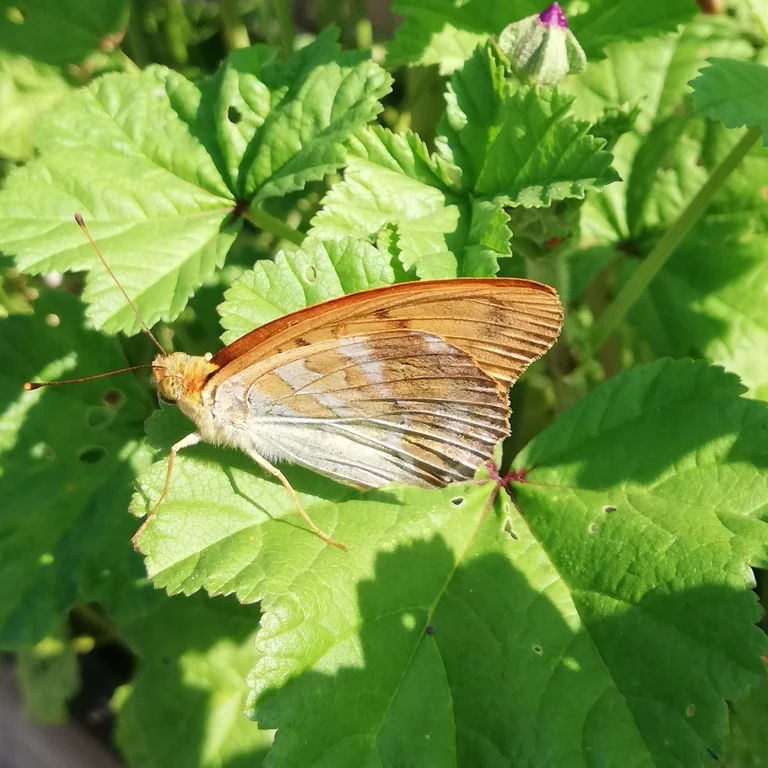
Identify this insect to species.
Argynnis paphia
